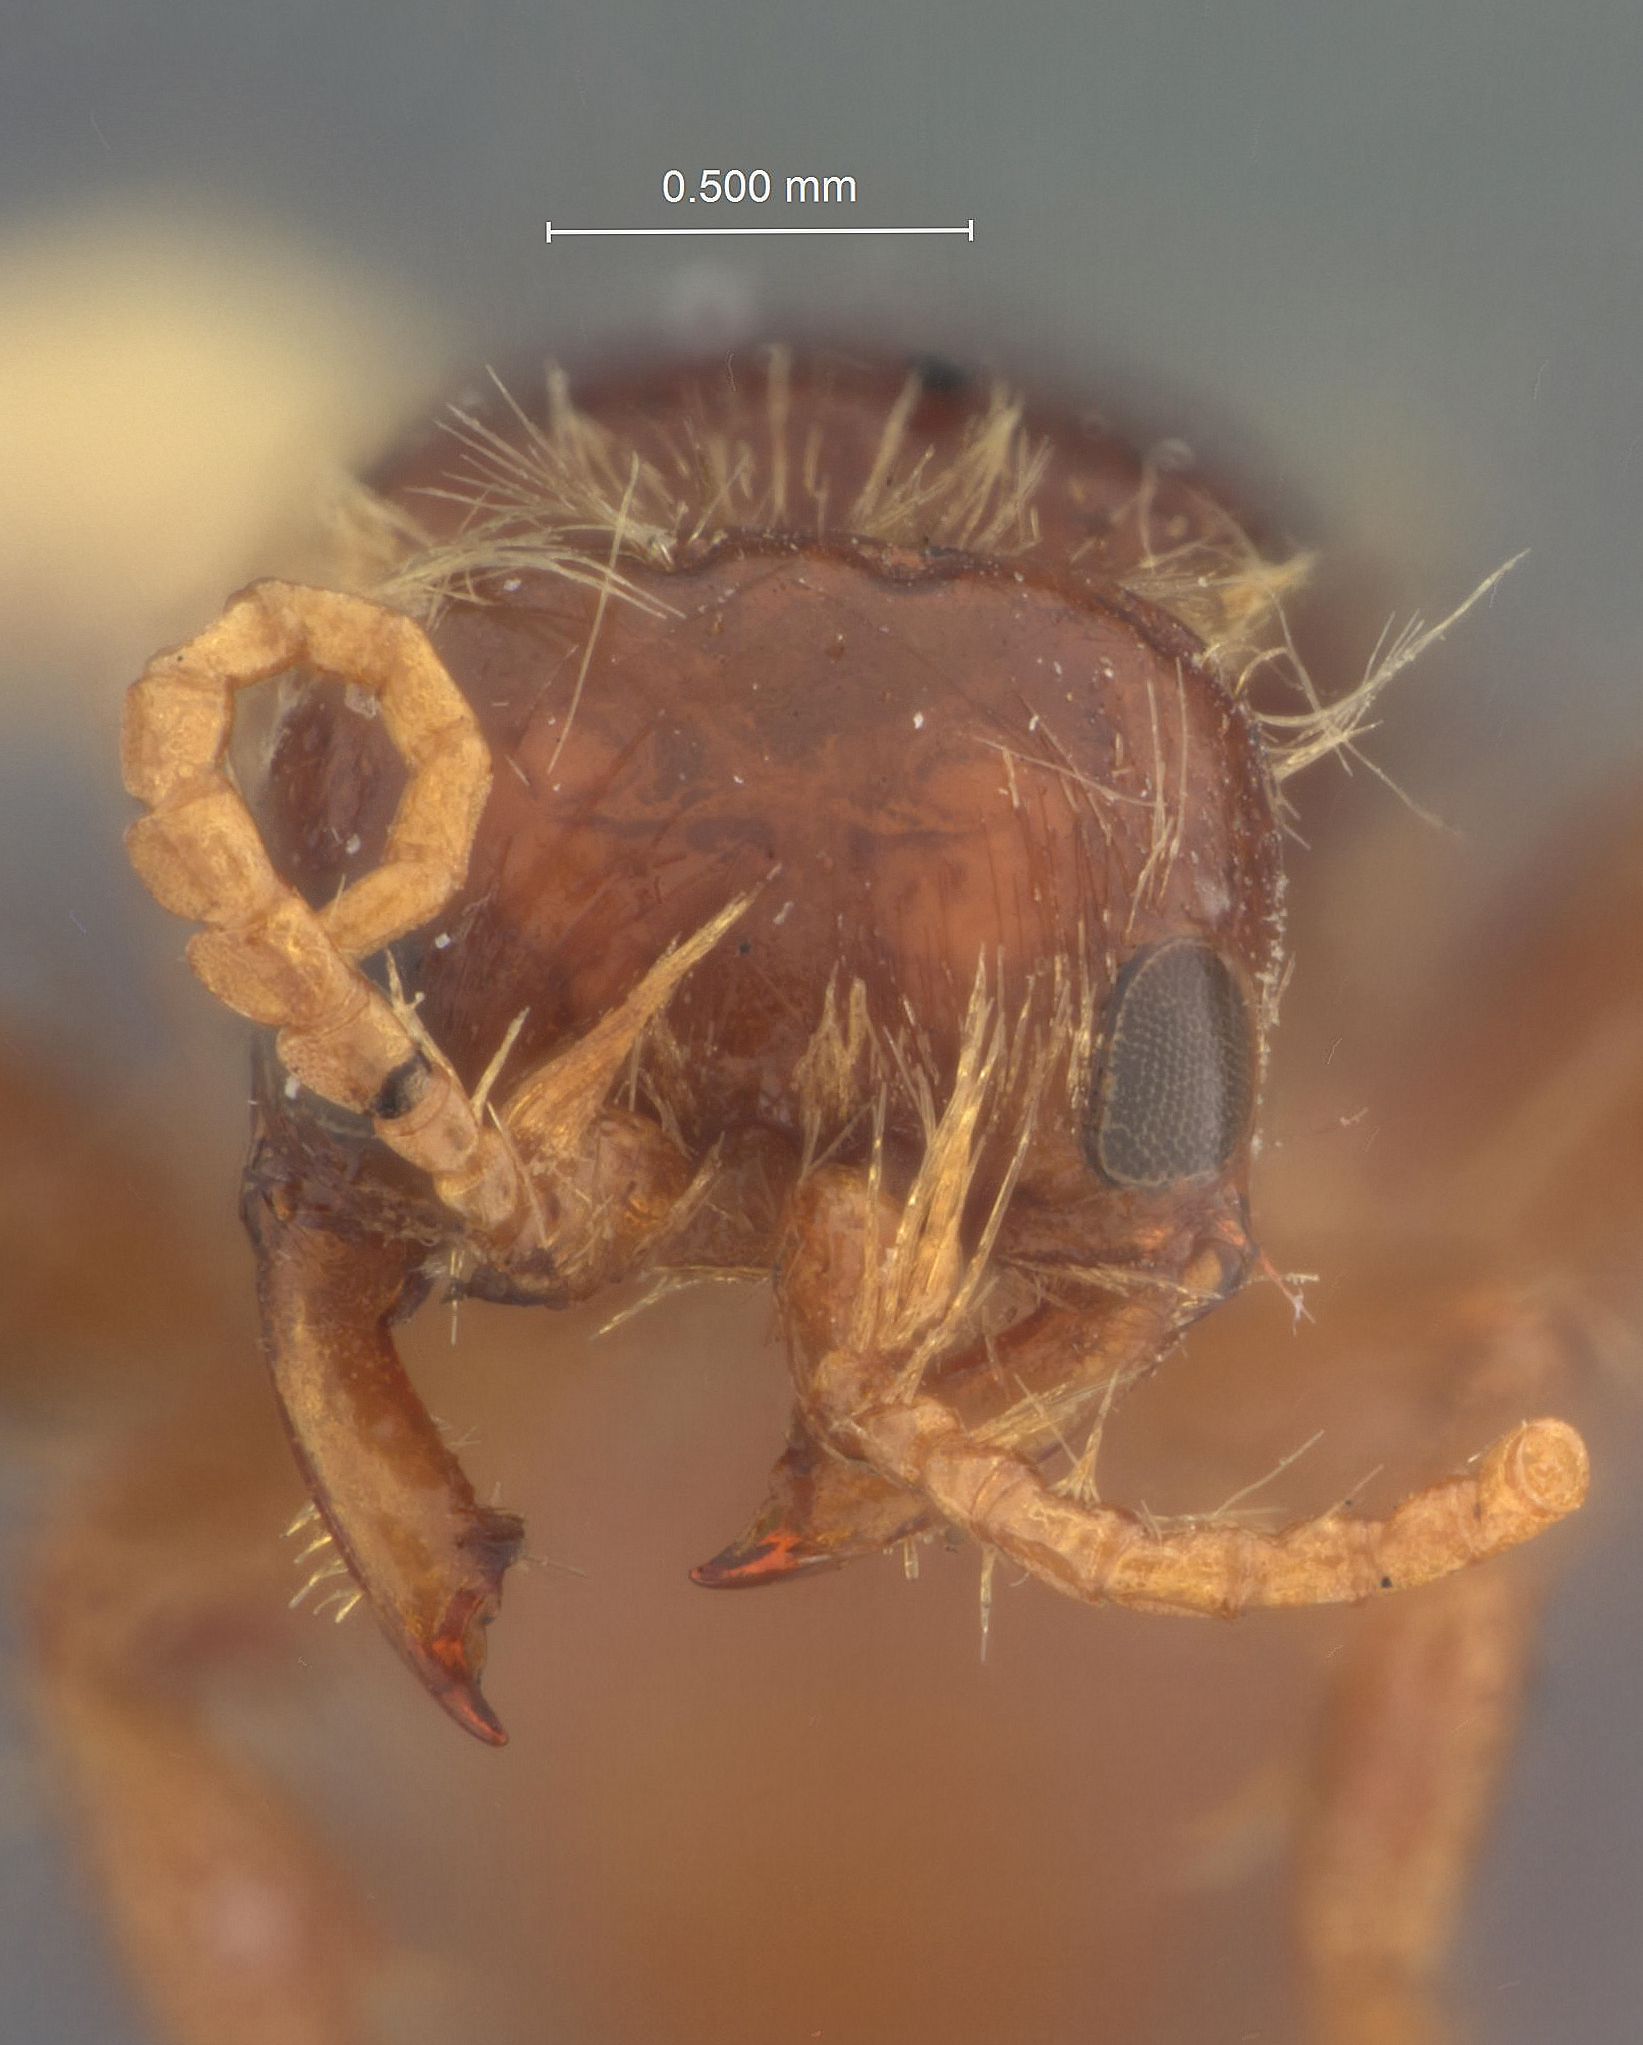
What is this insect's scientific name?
Glyptometopa convergenes
